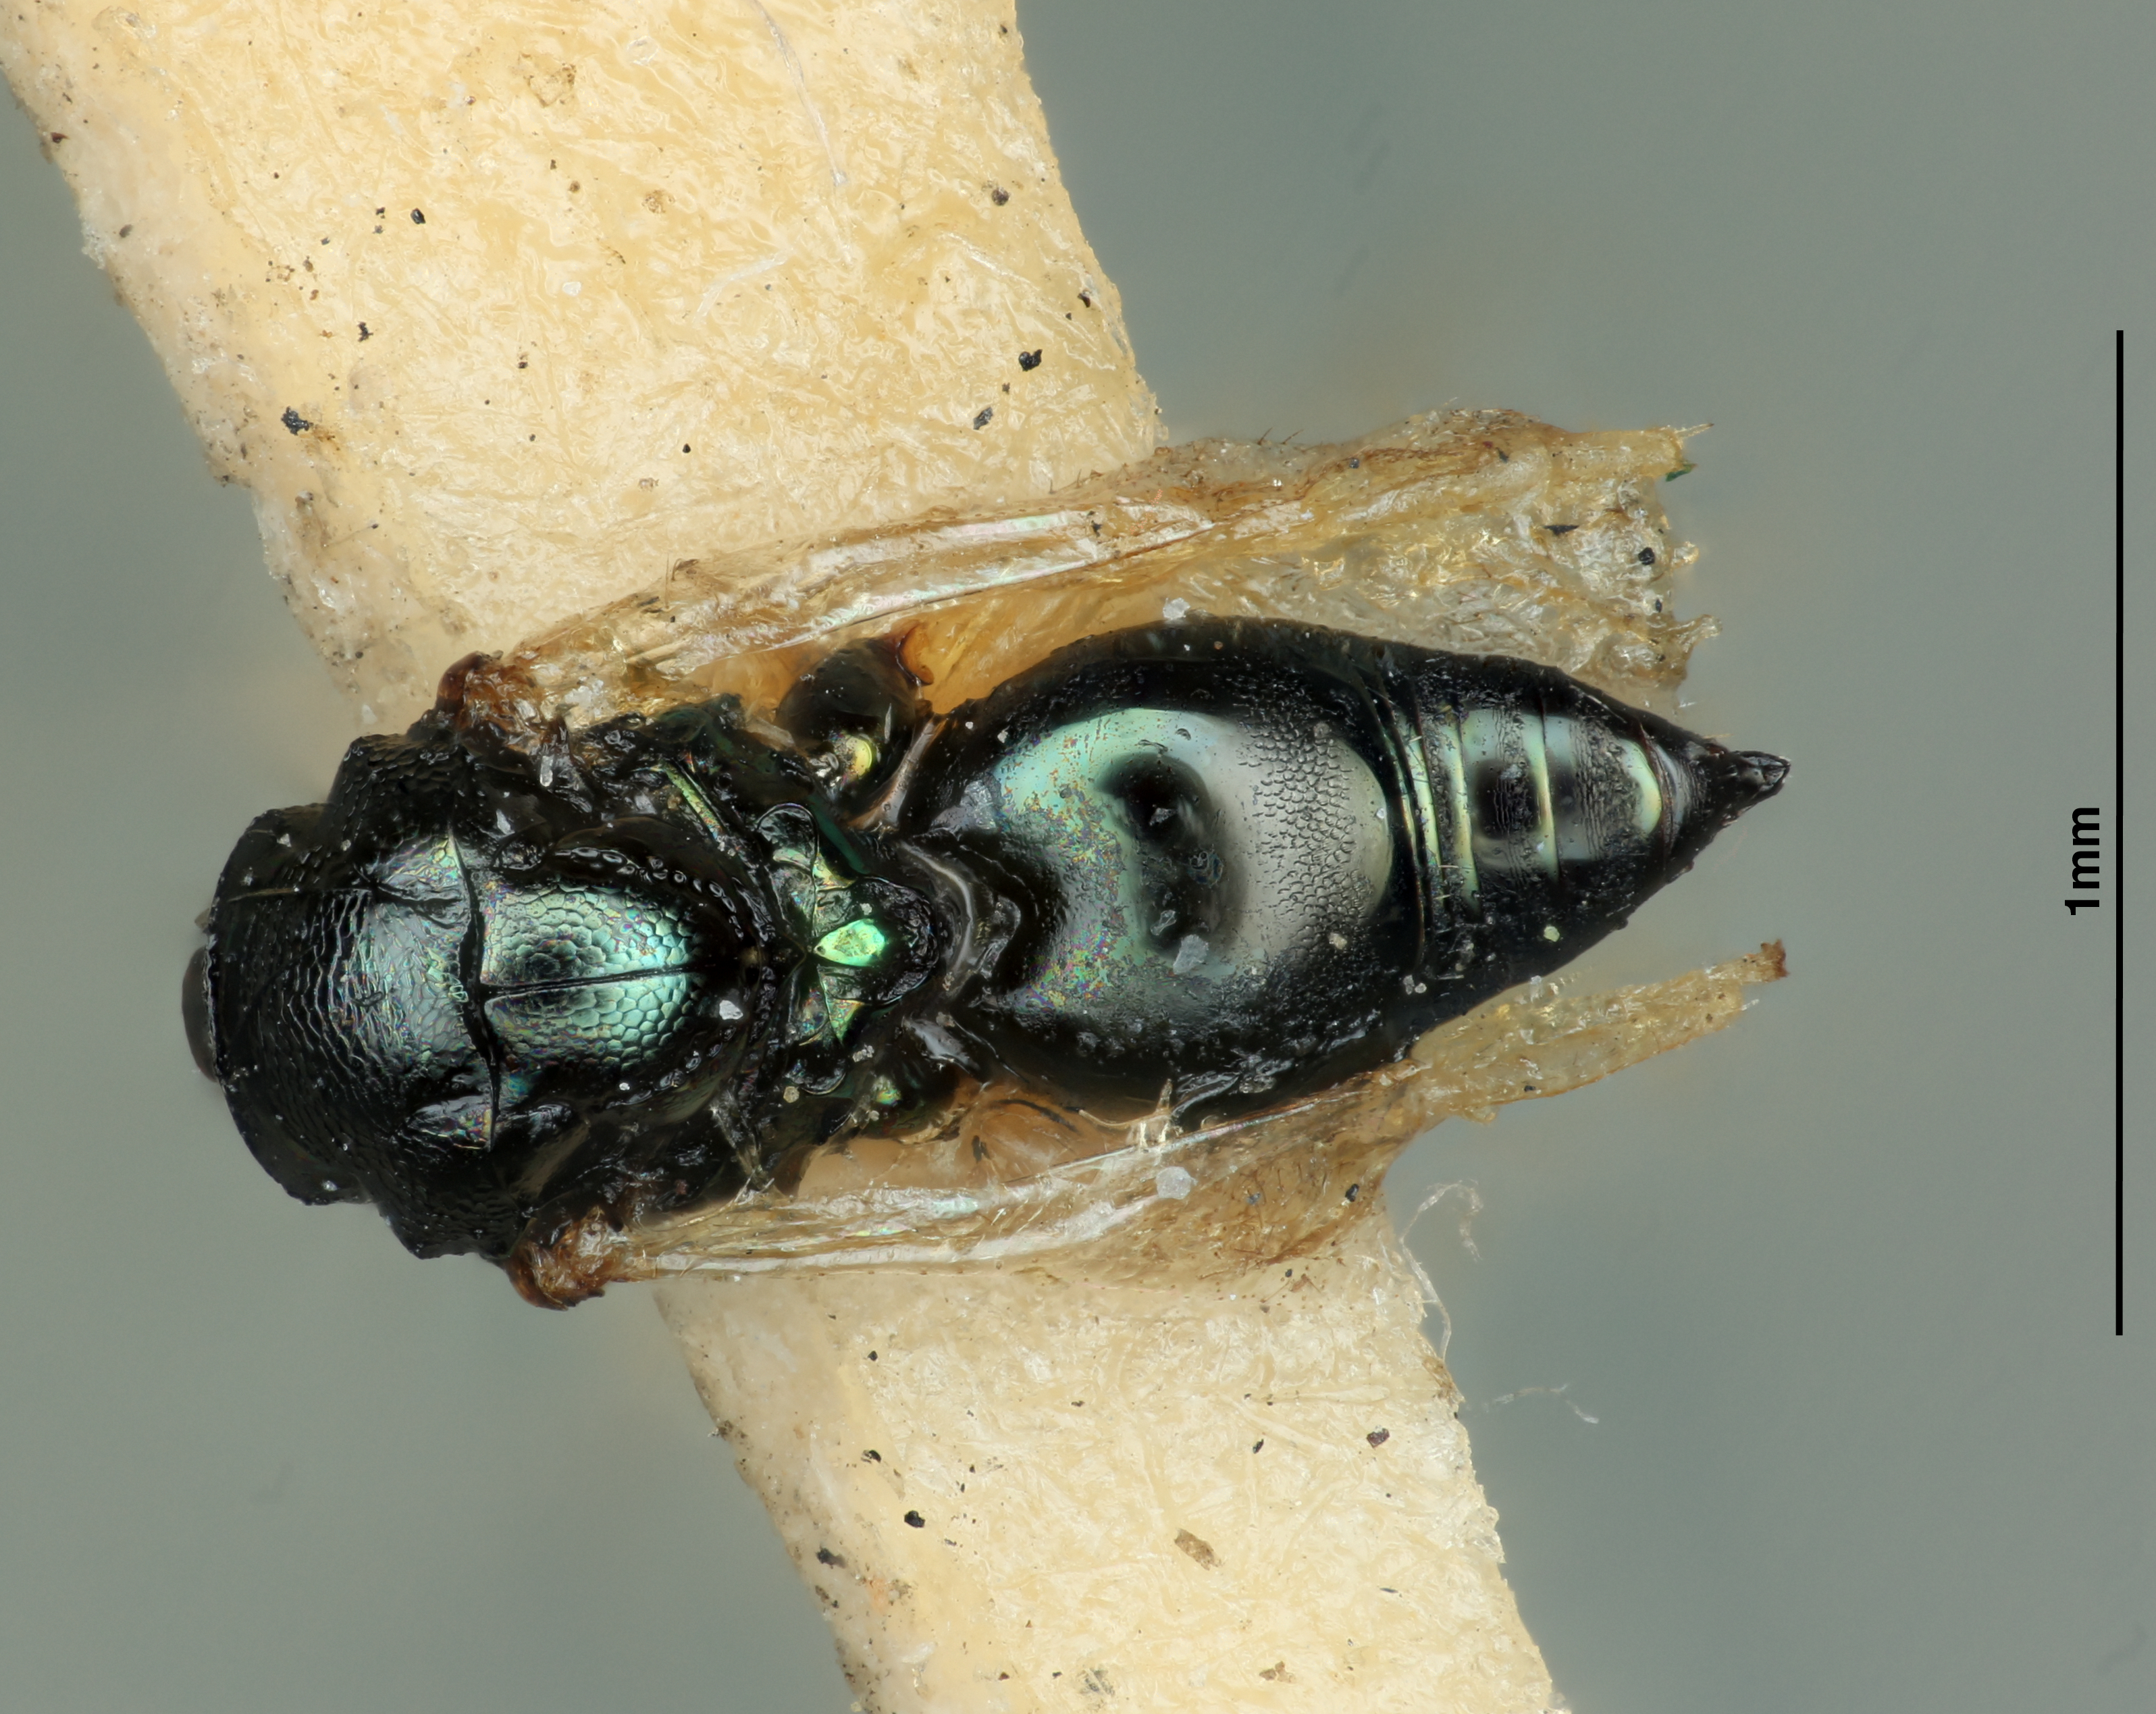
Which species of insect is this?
Elachistus flavipes
